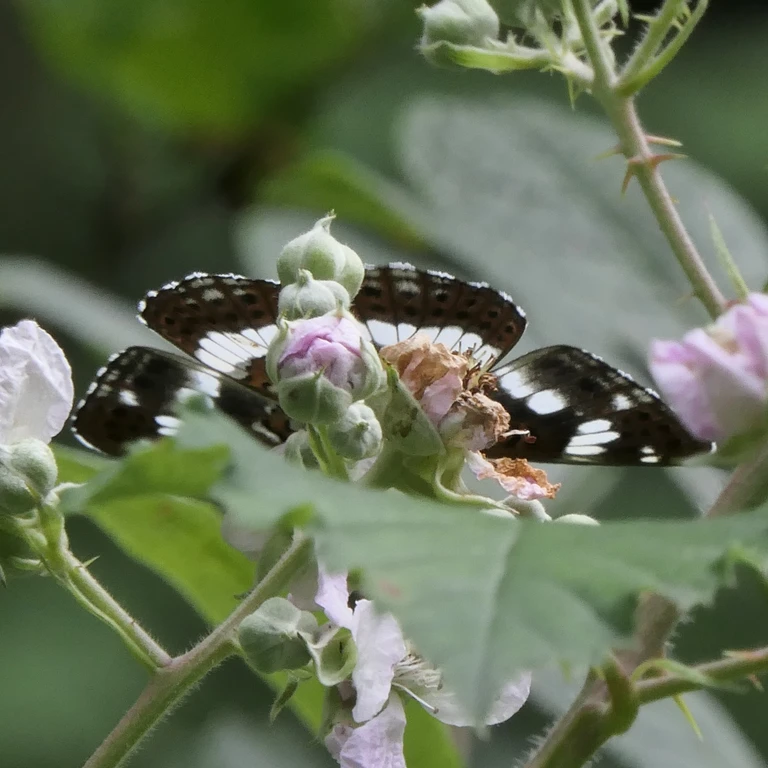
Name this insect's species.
Limenitis camilla (also Ladoga camilla)
